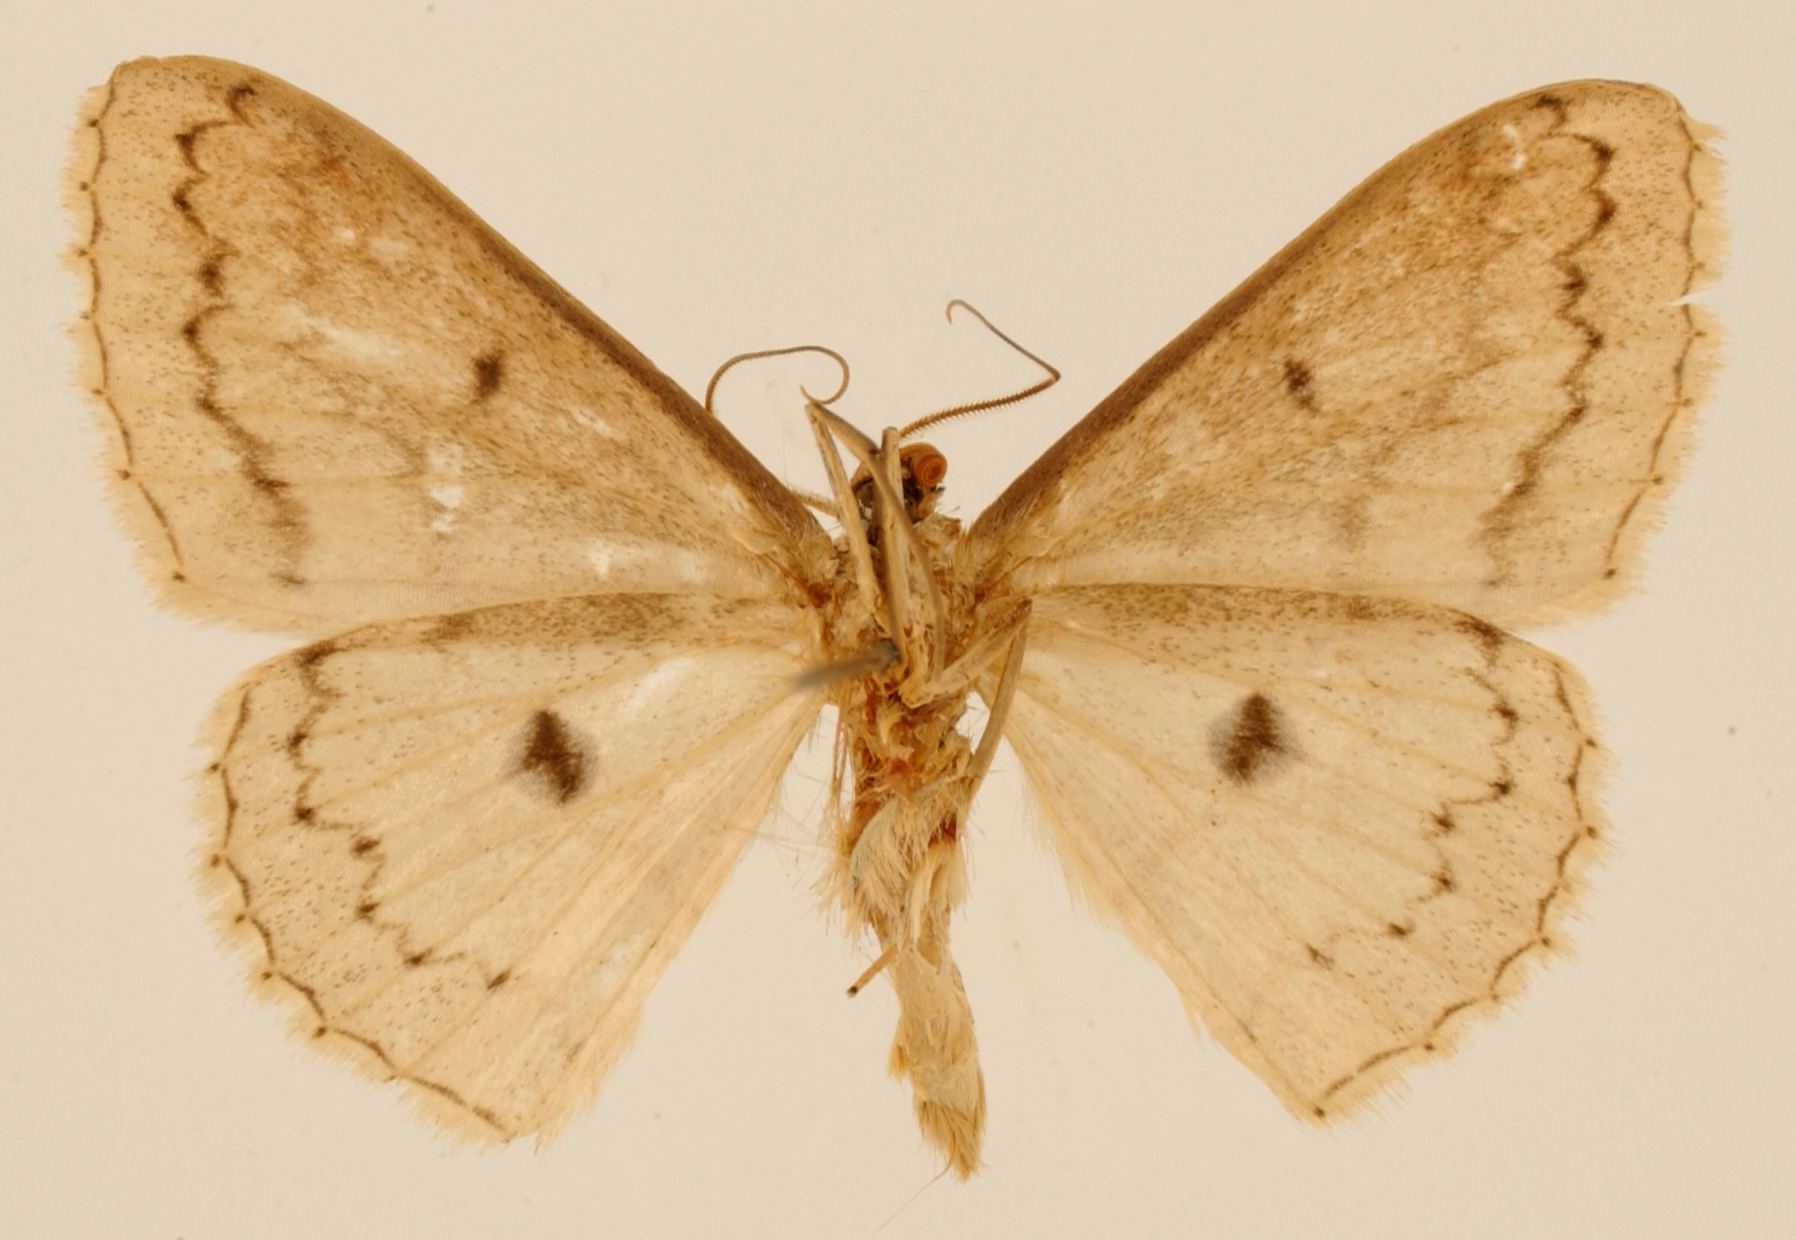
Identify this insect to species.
Cnemodes vinodiscata
